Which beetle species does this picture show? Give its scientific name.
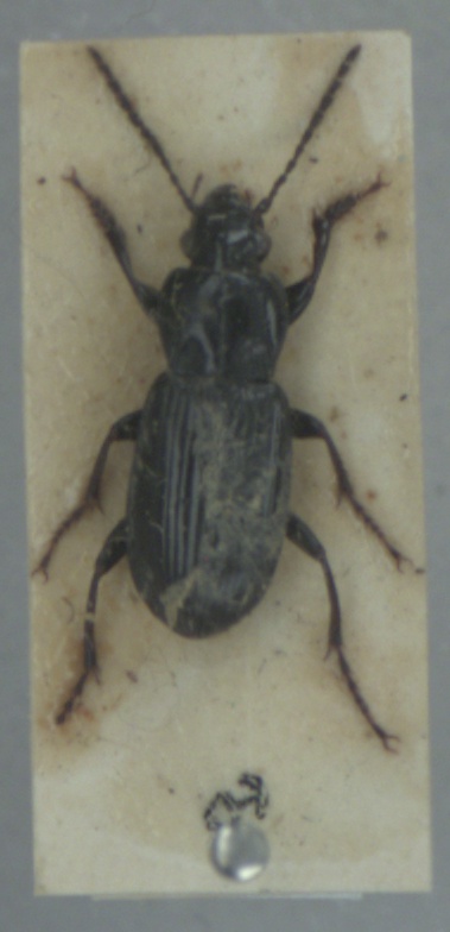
Pterostichus anthracinus
